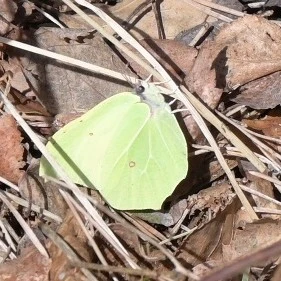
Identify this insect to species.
Gonepteryx rhamni
